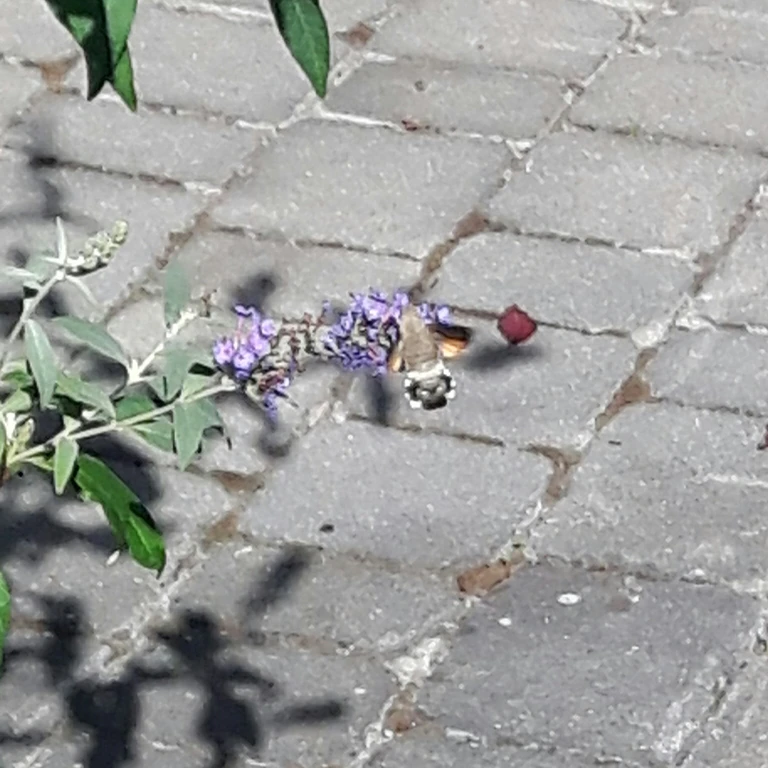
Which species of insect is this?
Macroglossum stellatarum
